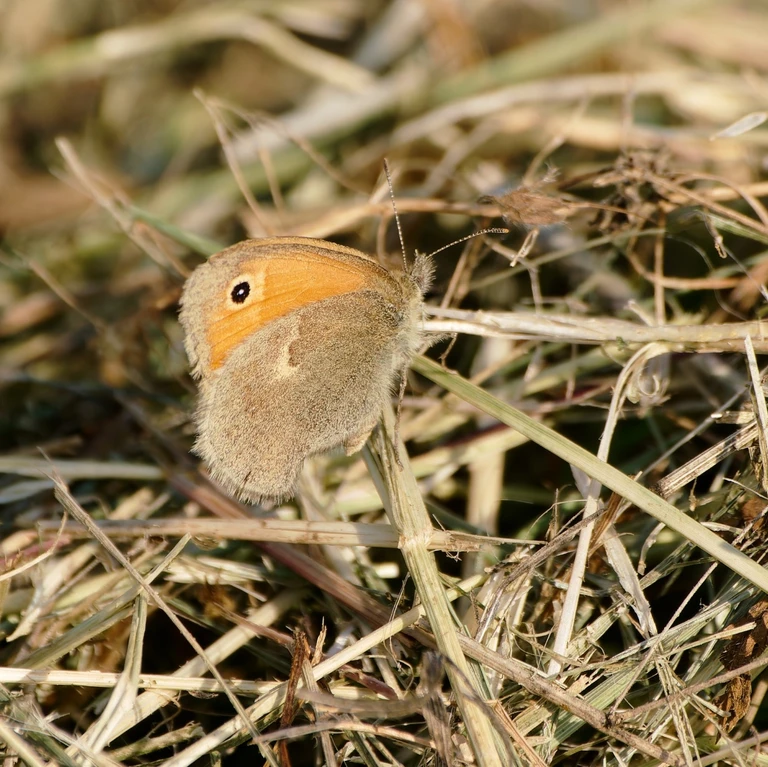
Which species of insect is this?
Coenonympha pamphilus
